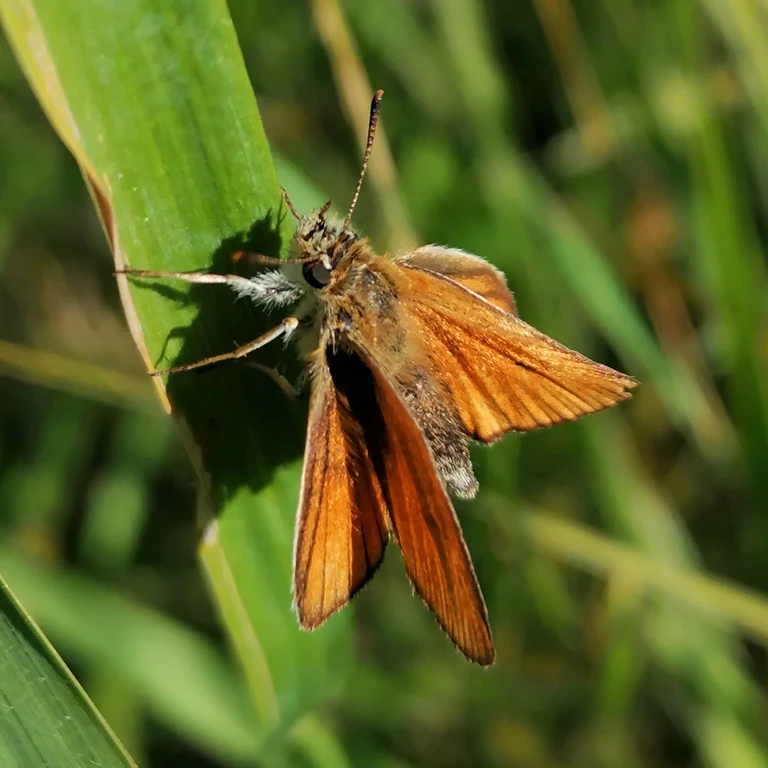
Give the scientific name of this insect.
Thymelicus sylvestris
